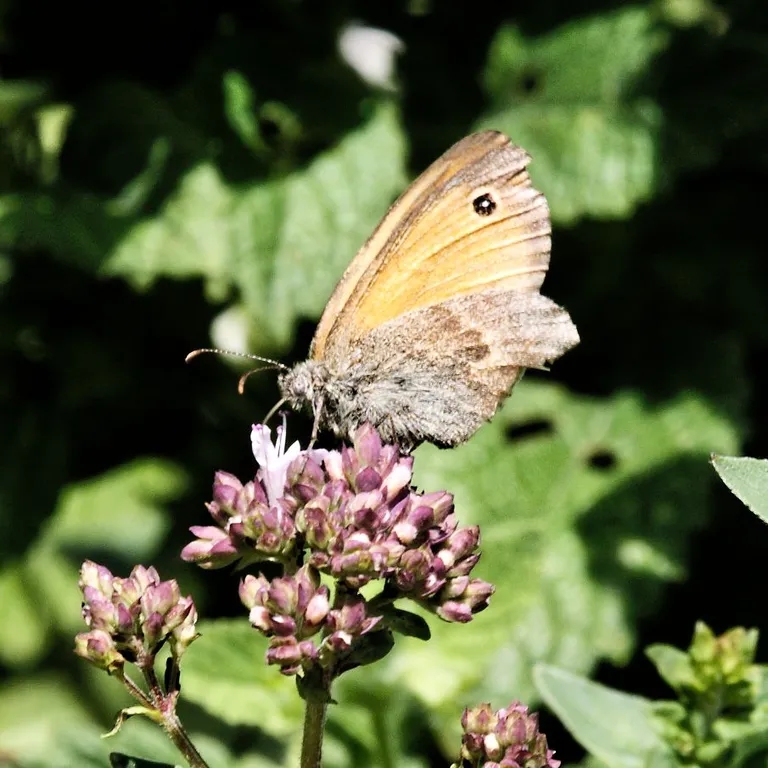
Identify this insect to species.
Coenonympha pamphilus
